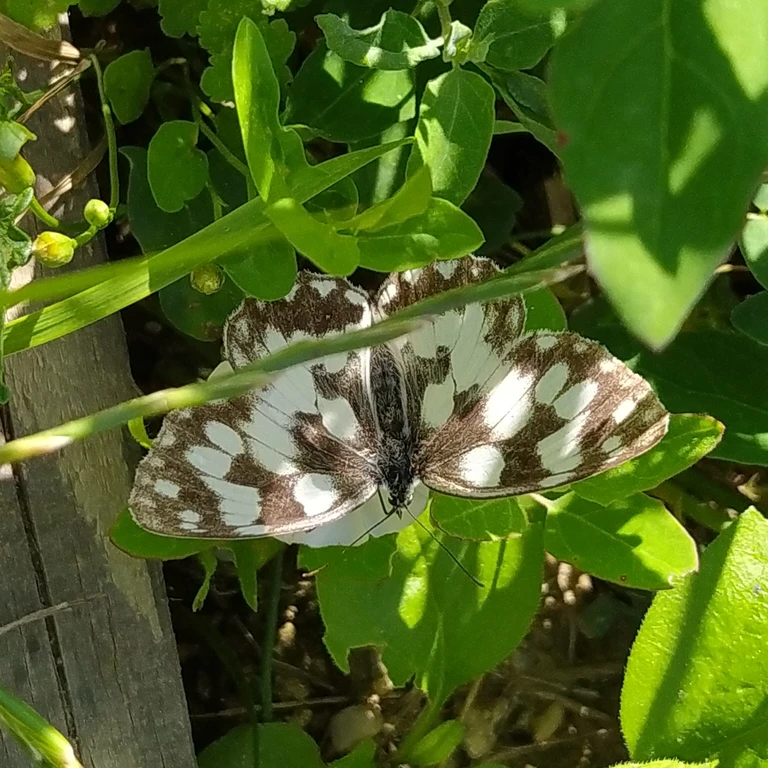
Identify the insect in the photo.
Melanargia galathea
